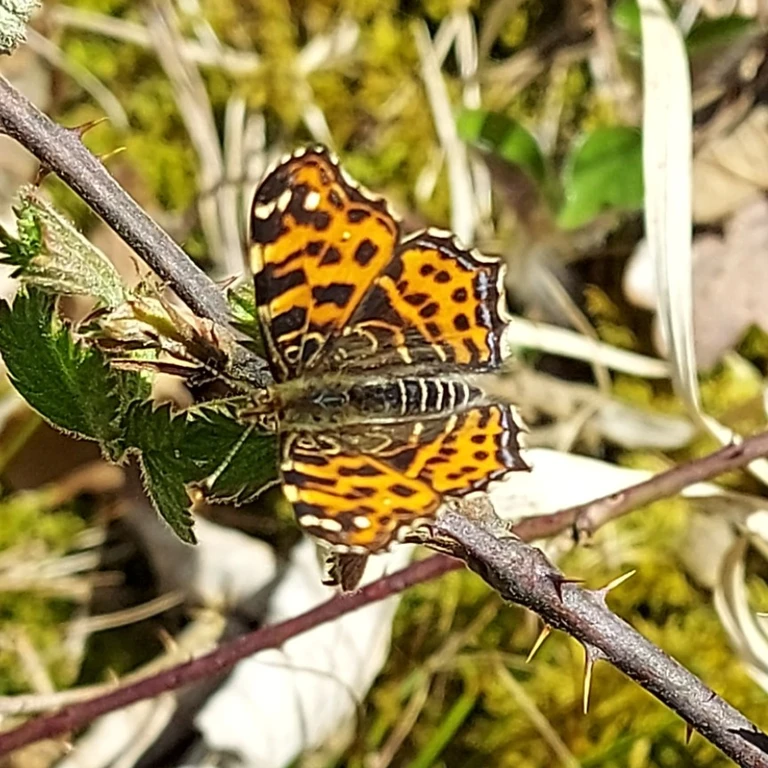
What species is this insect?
Araschnia levana
